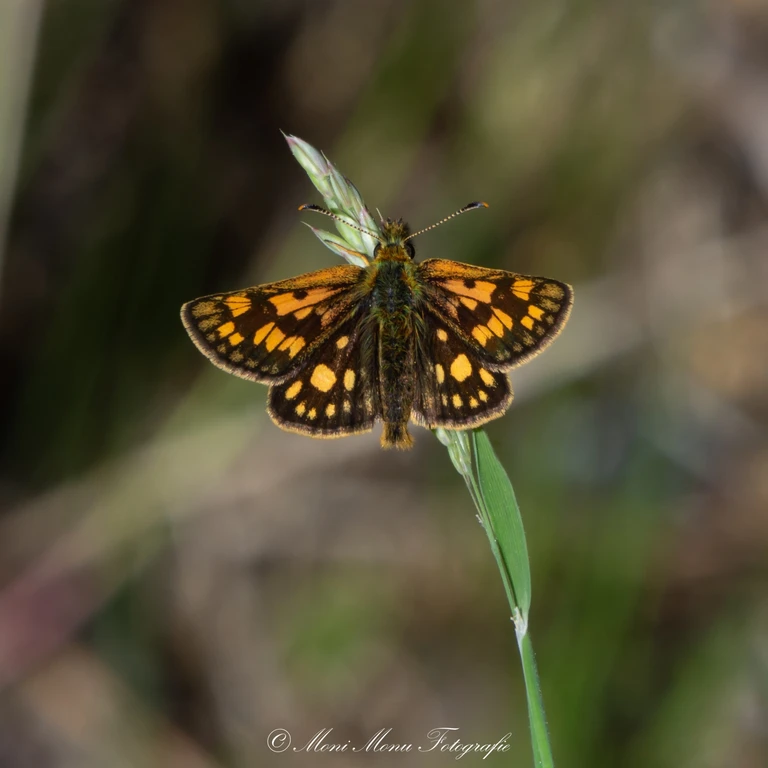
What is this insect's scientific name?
Carterocephalus palaemon
